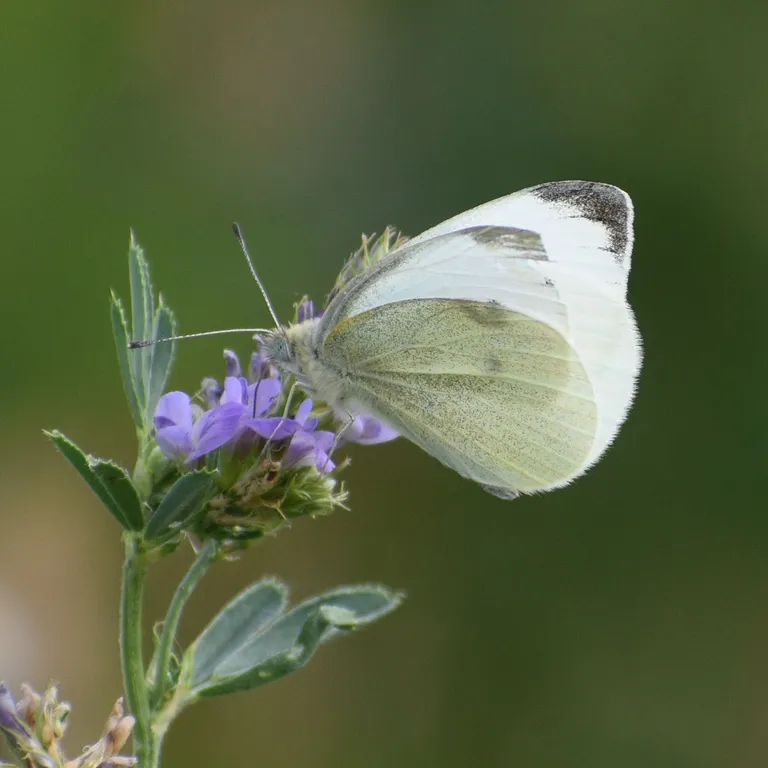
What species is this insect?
Pieris rapae
